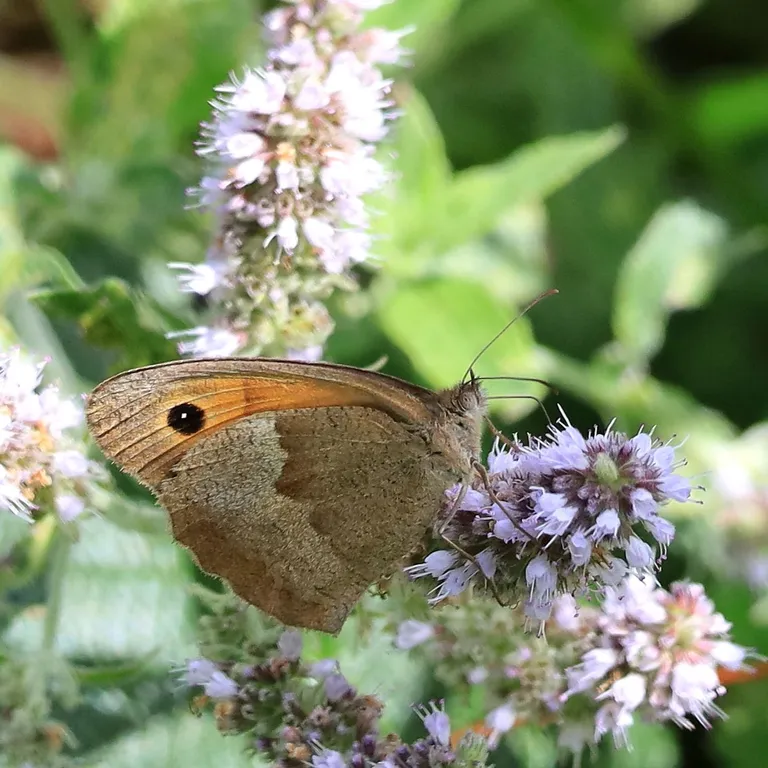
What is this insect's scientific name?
Maniola jurtina
